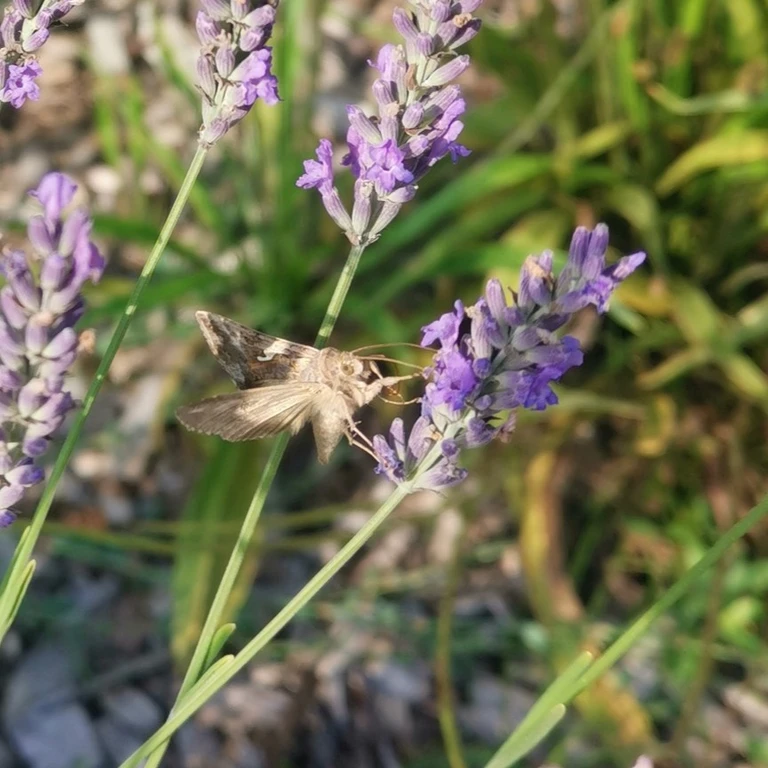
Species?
Autographa gamma
